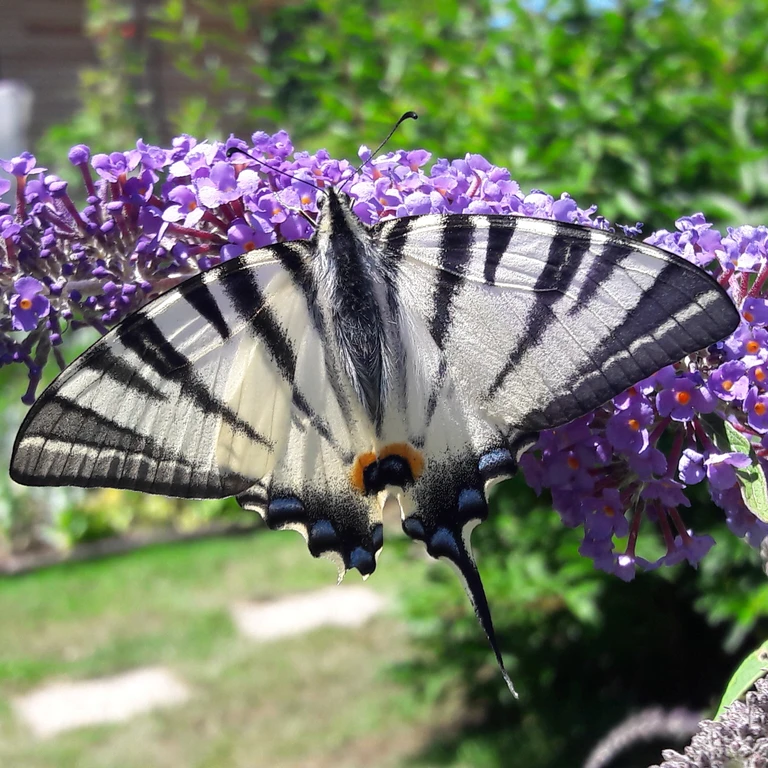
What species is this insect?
Iphiclides podalirius
